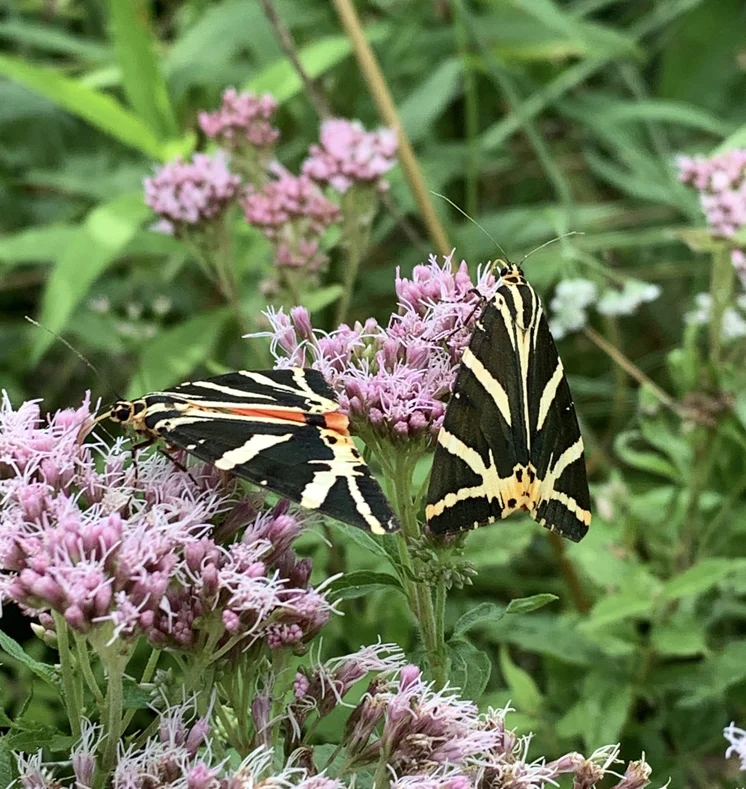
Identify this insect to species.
Euplagia quadripunctaria
